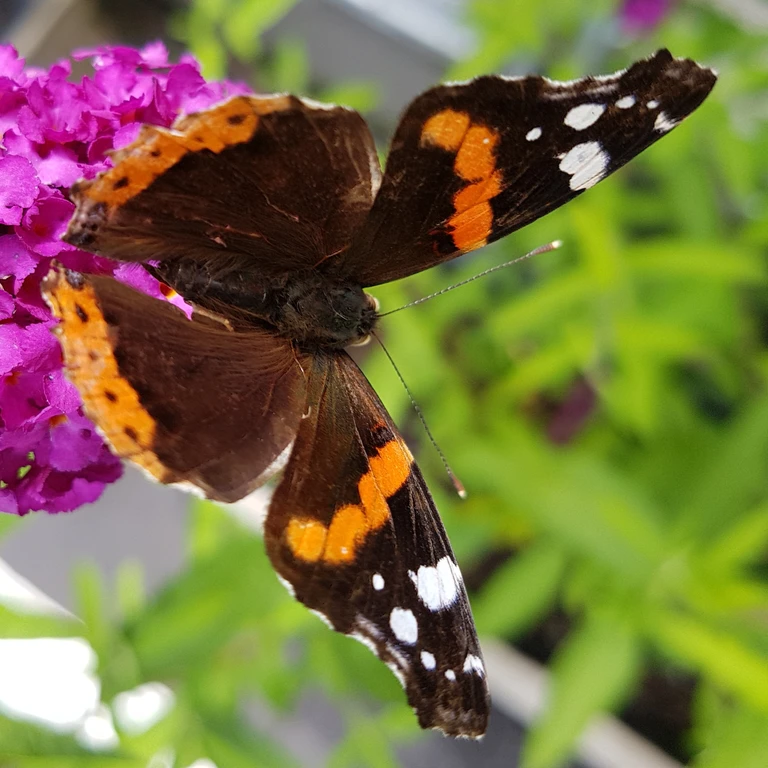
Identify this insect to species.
Vanessa atalanta
